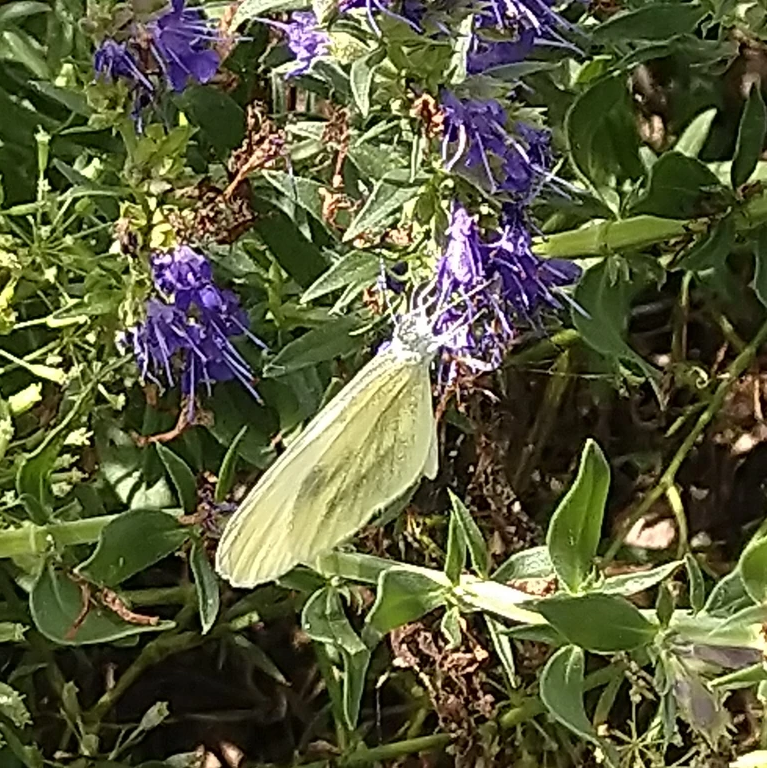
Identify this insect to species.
Leptidea sinapis/juvernica
